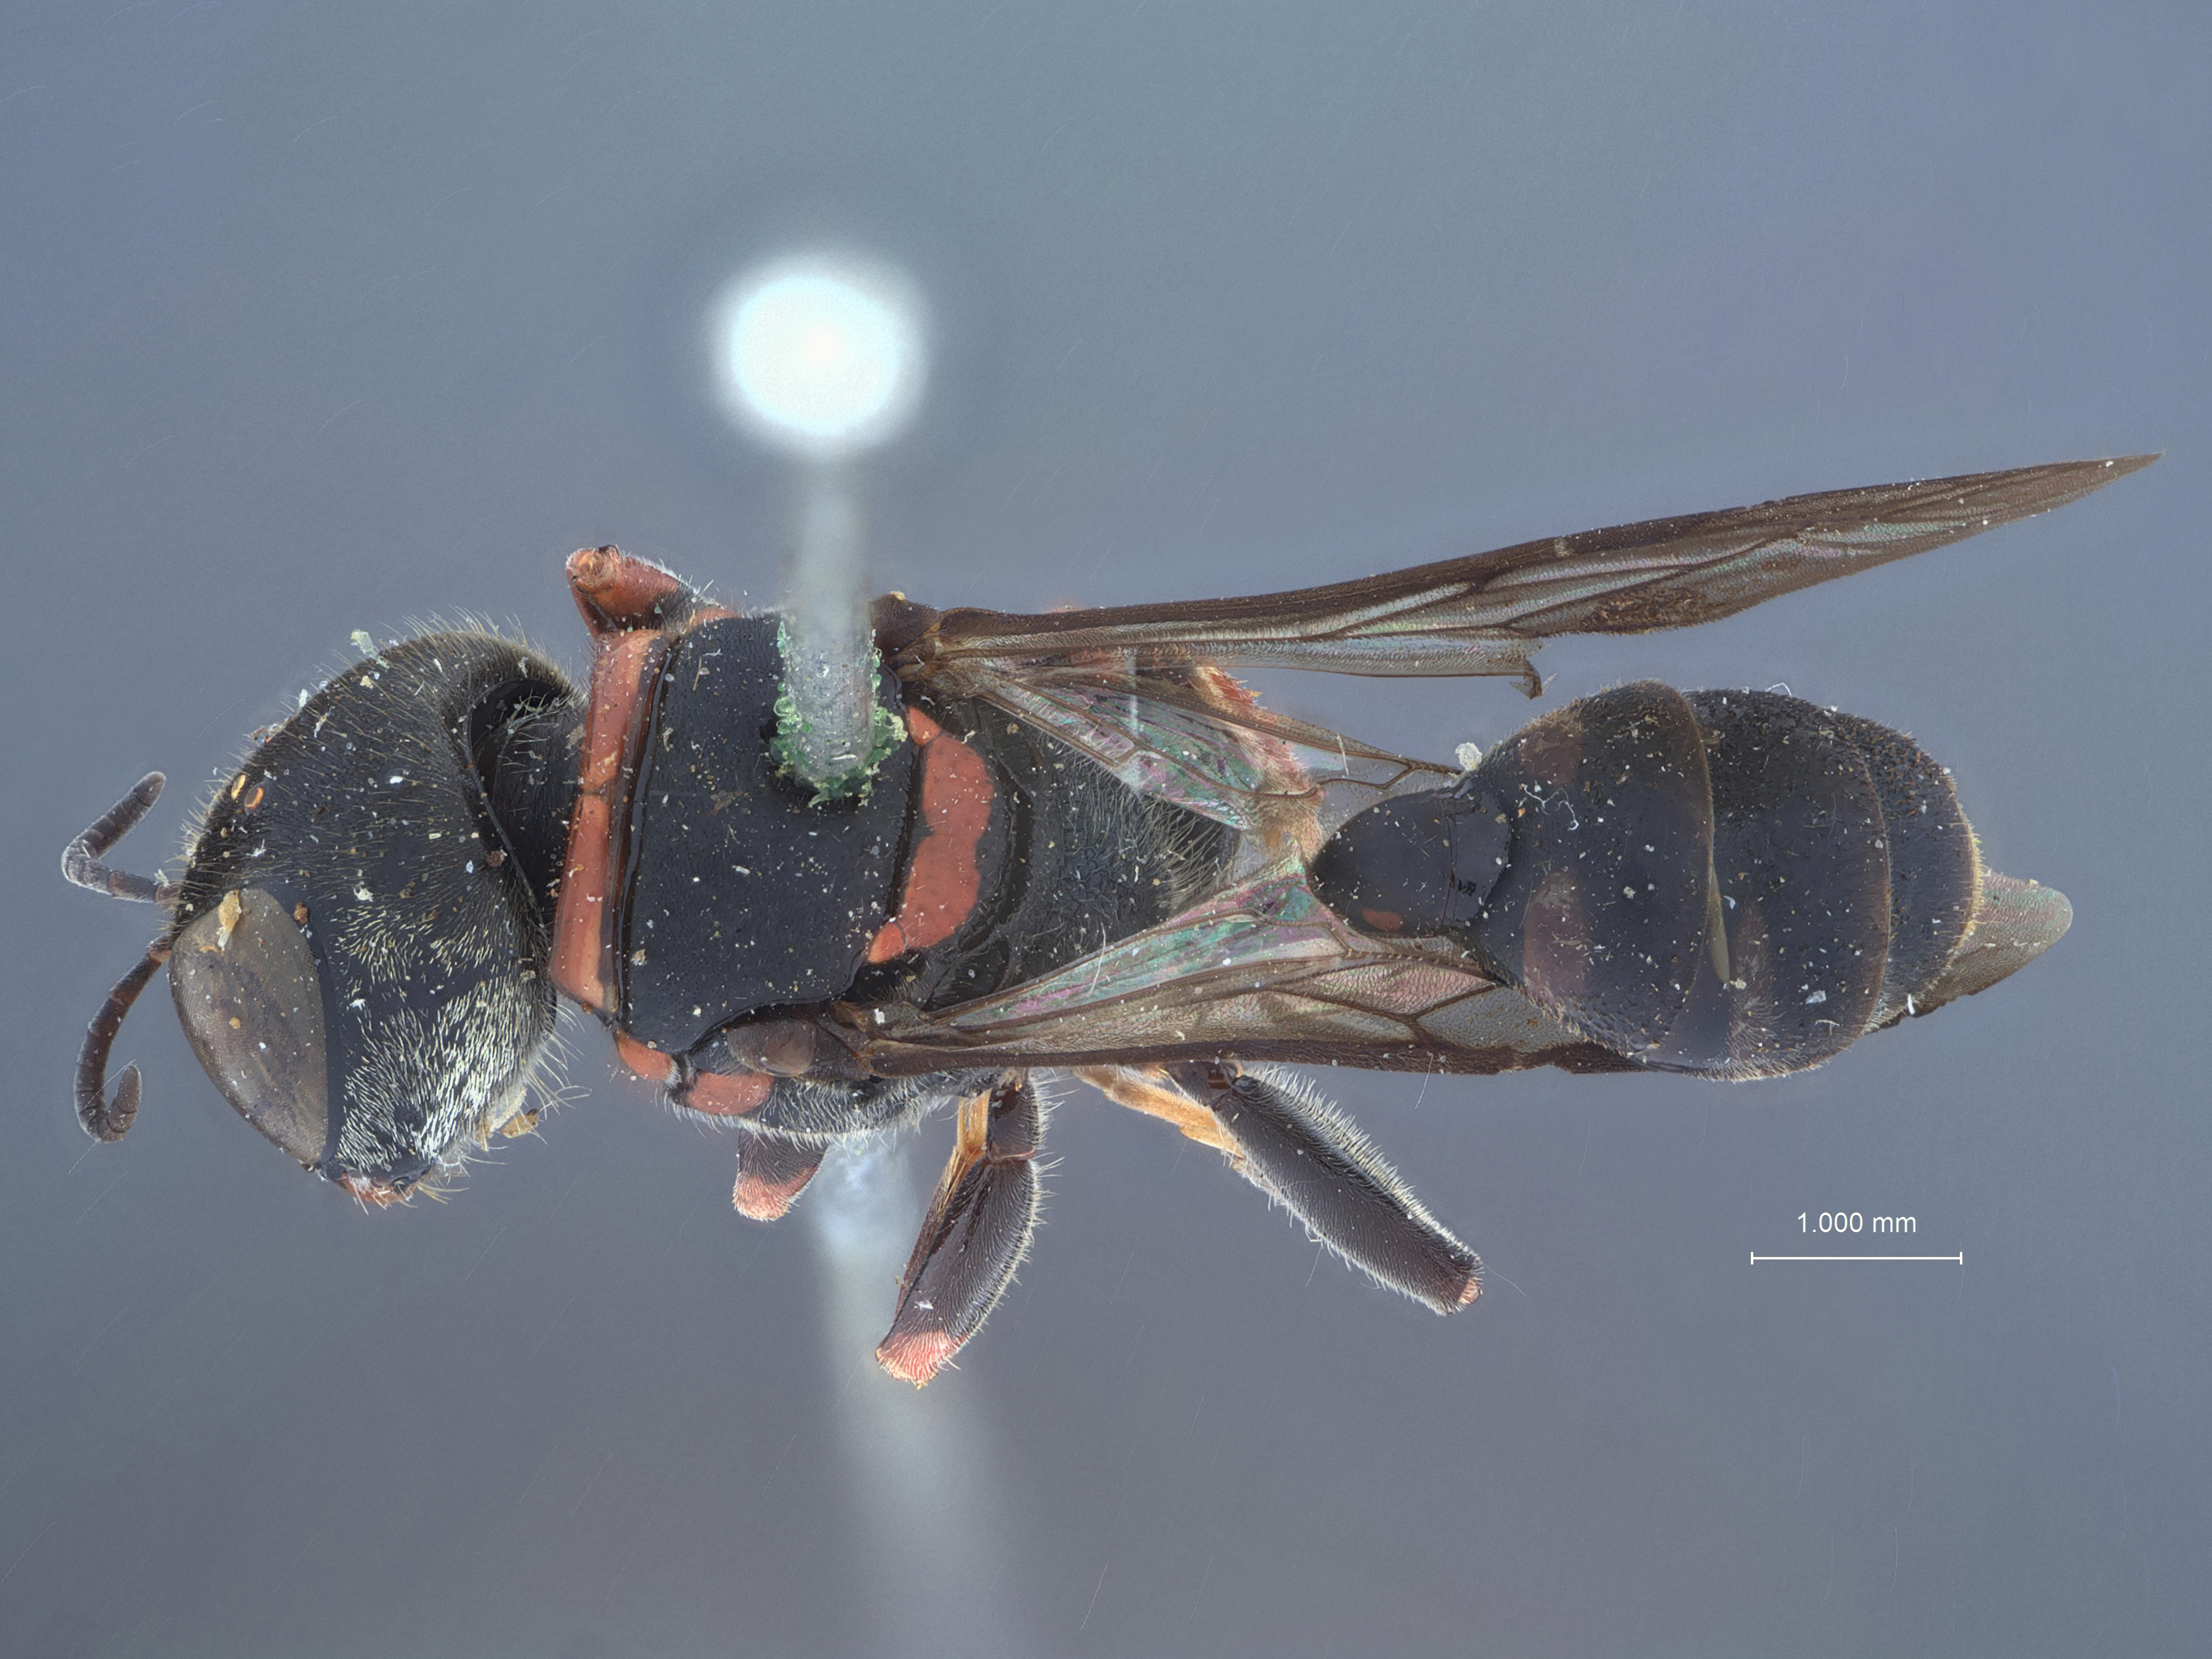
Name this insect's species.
Dasyproctus vaporus
